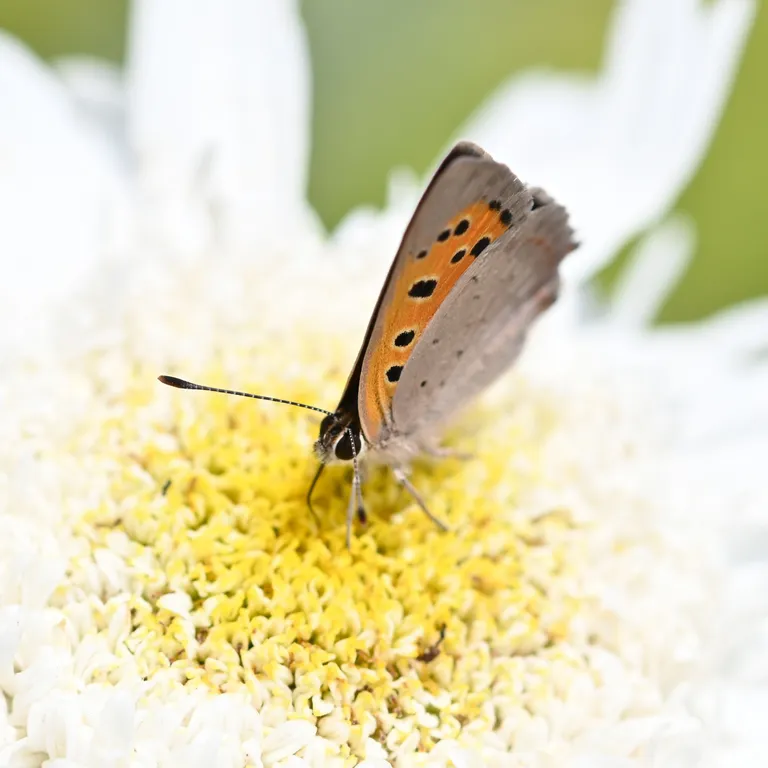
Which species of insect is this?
Lycaena phlaeas
